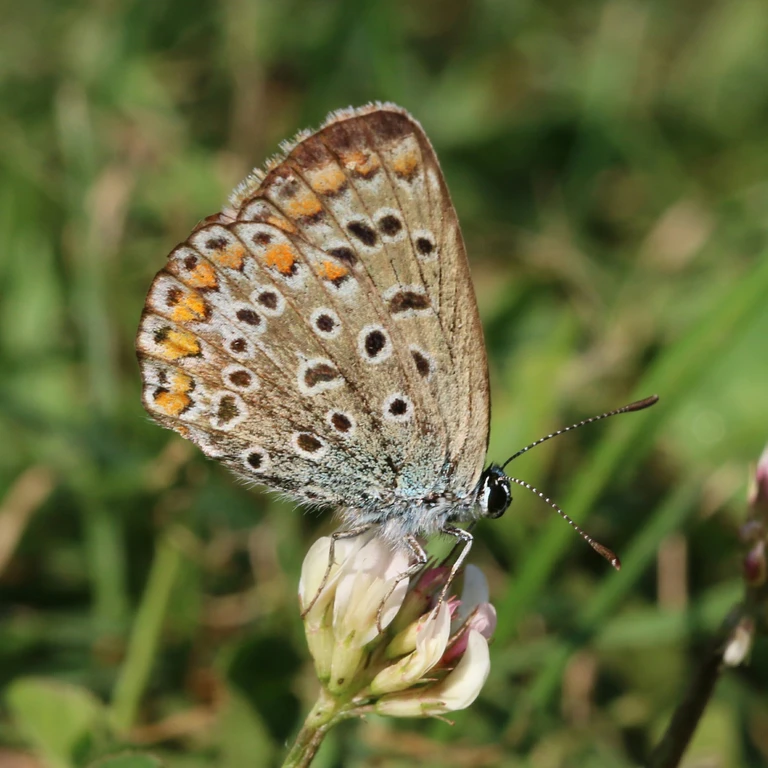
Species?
Polyommatus icarus
